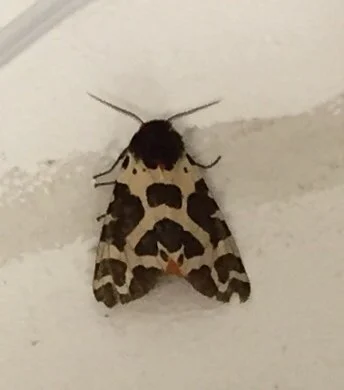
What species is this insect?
Arctia caja
